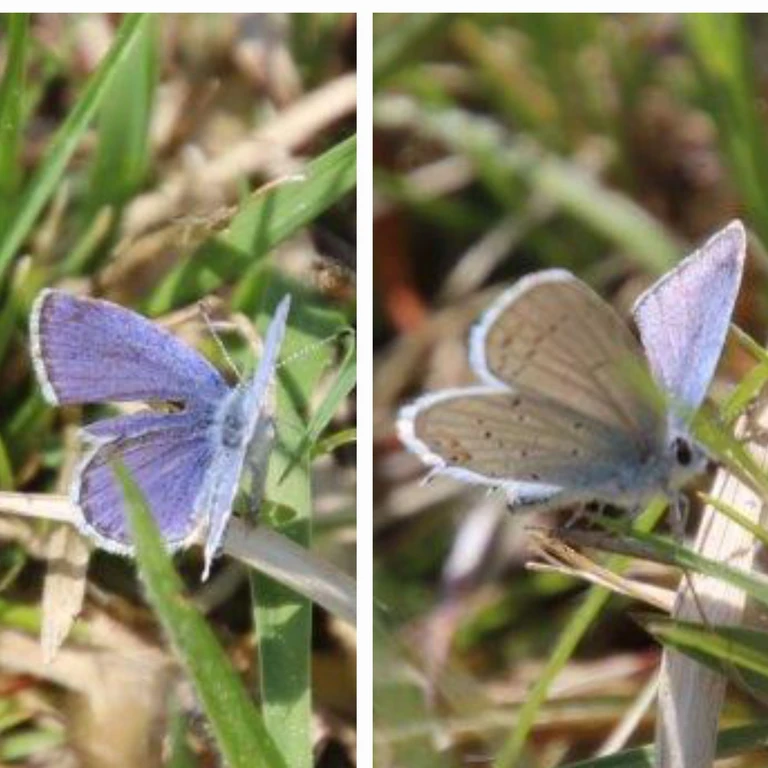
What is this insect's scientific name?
Cupido argiades (also Elkalyce argiades)
